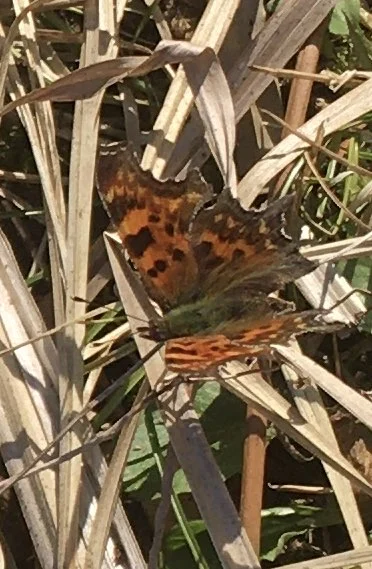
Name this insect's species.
Polygonia c-album
